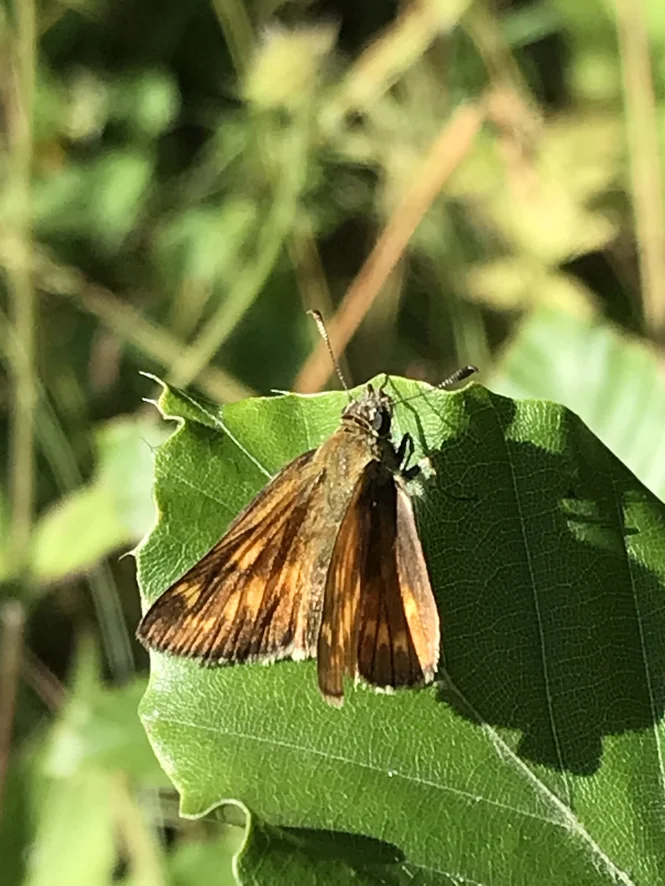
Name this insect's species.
Ochlodes sylvanus (also Ochlodes venata)
